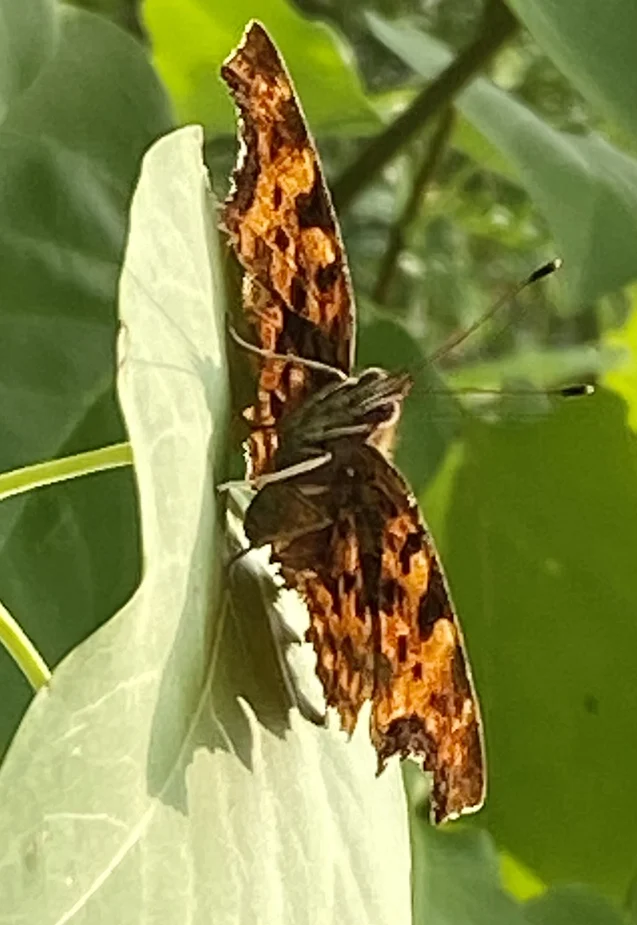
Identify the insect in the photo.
Polygonia c-album
